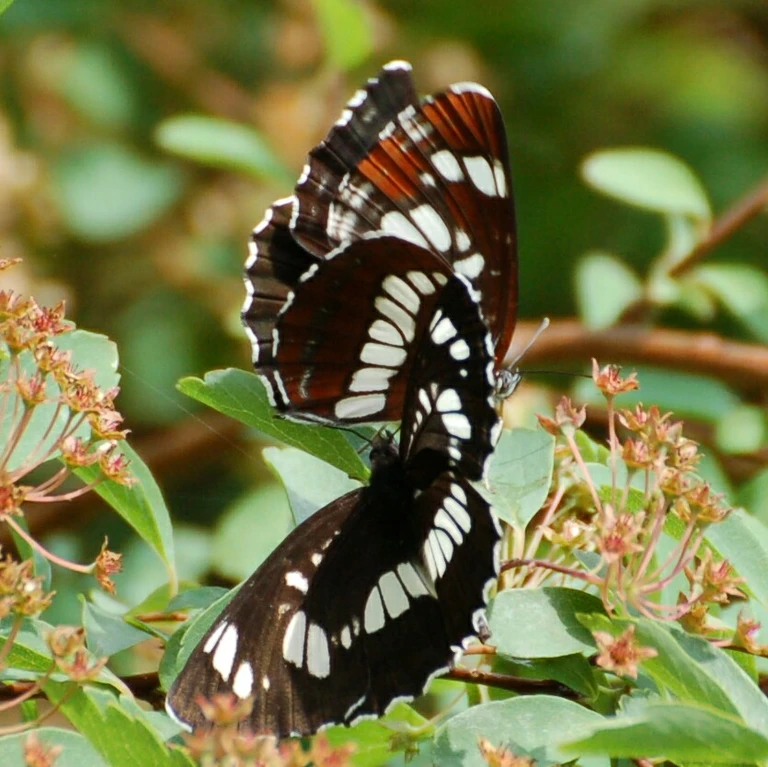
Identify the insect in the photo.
Neptis rivularis
